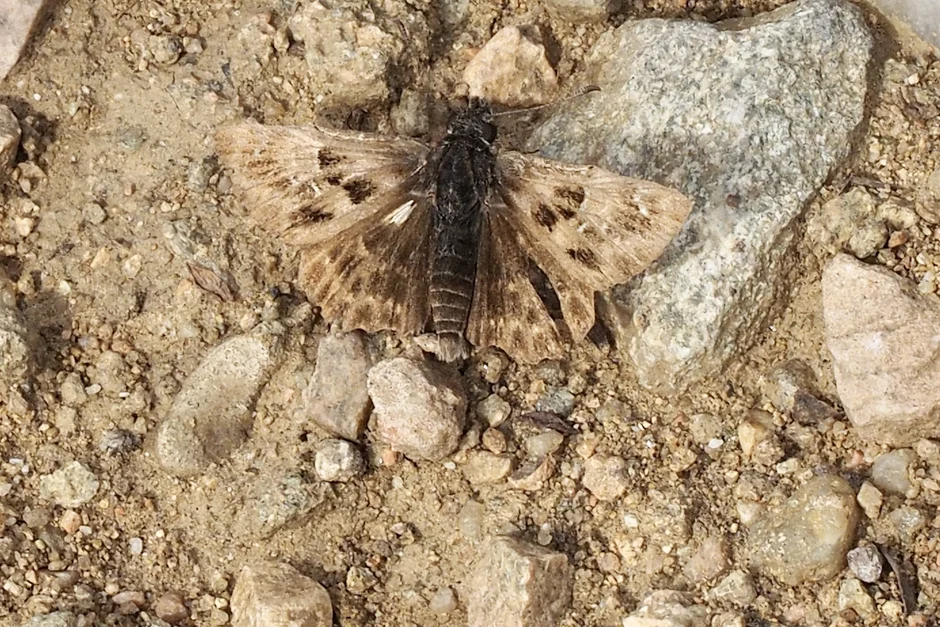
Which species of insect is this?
Carcharodus alceae
